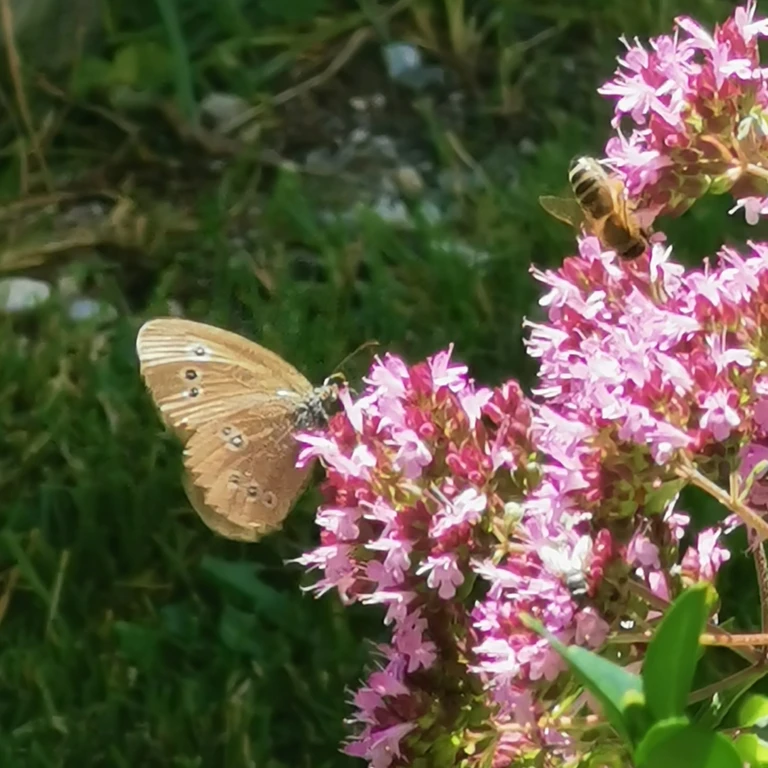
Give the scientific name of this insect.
Aphantopus hyperantus
